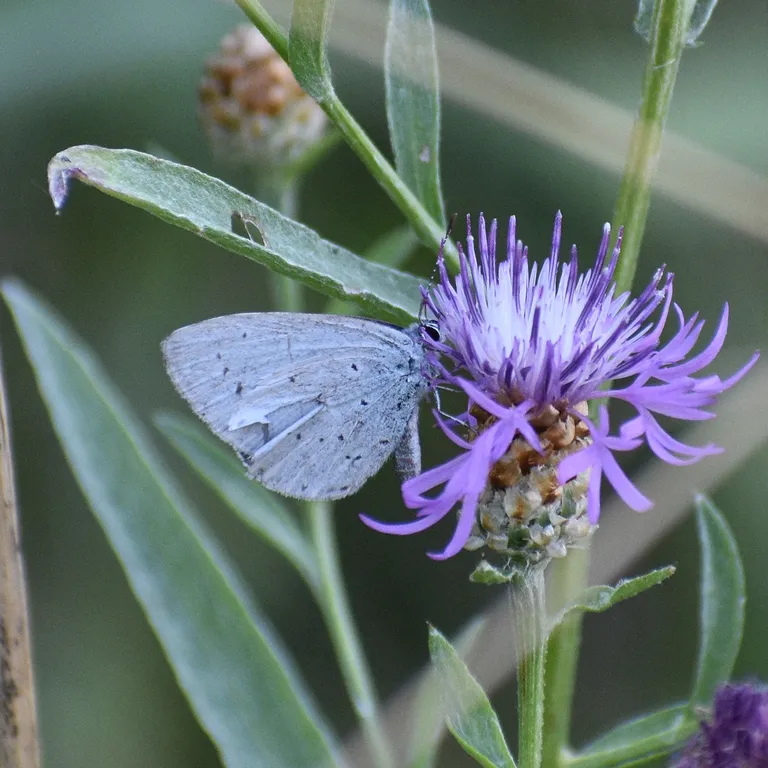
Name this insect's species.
Celastrina argiolus
